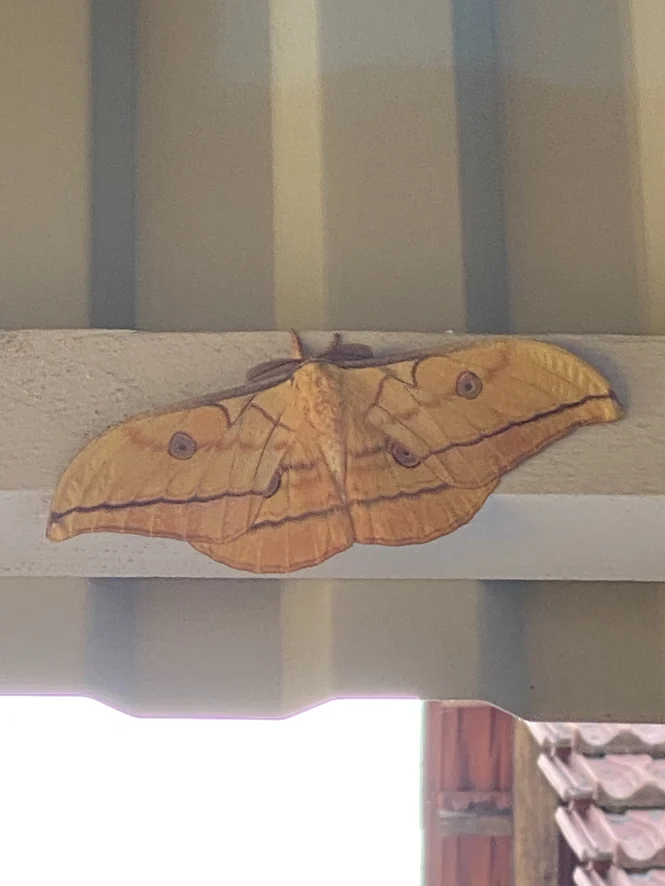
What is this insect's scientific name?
Antheraea yamamai
